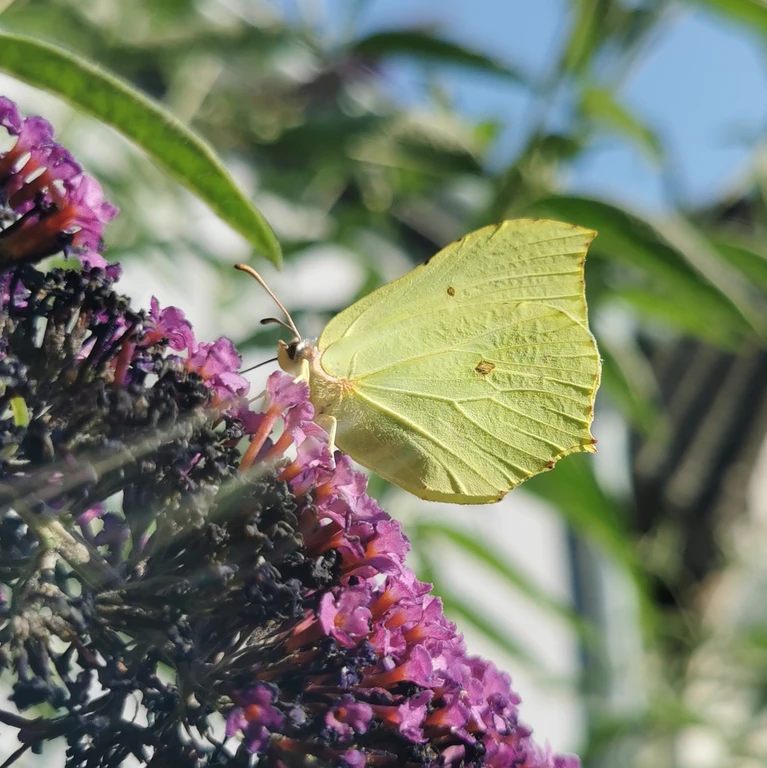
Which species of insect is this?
Gonepteryx rhamni
